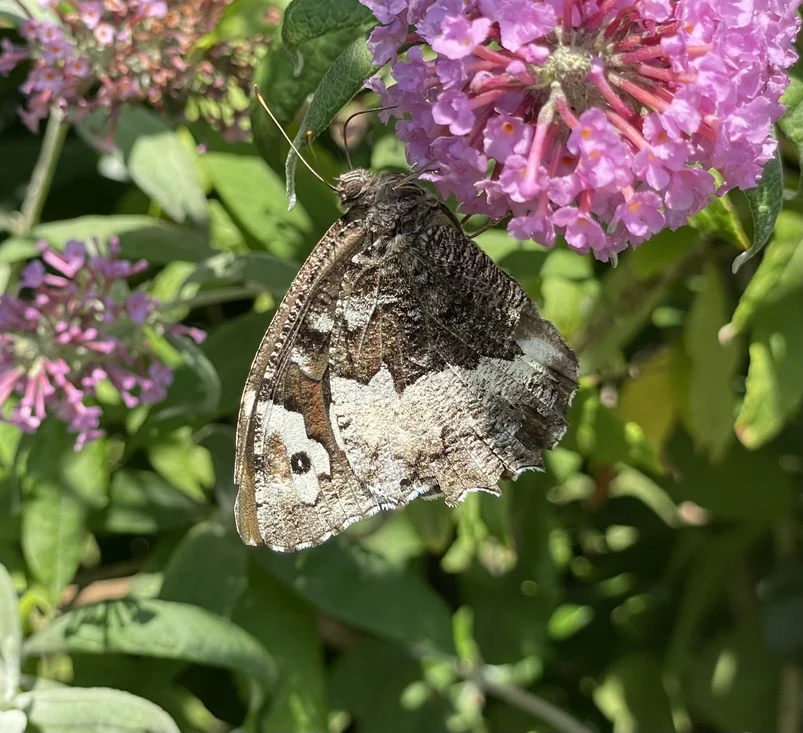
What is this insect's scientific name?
Brintesia circe
